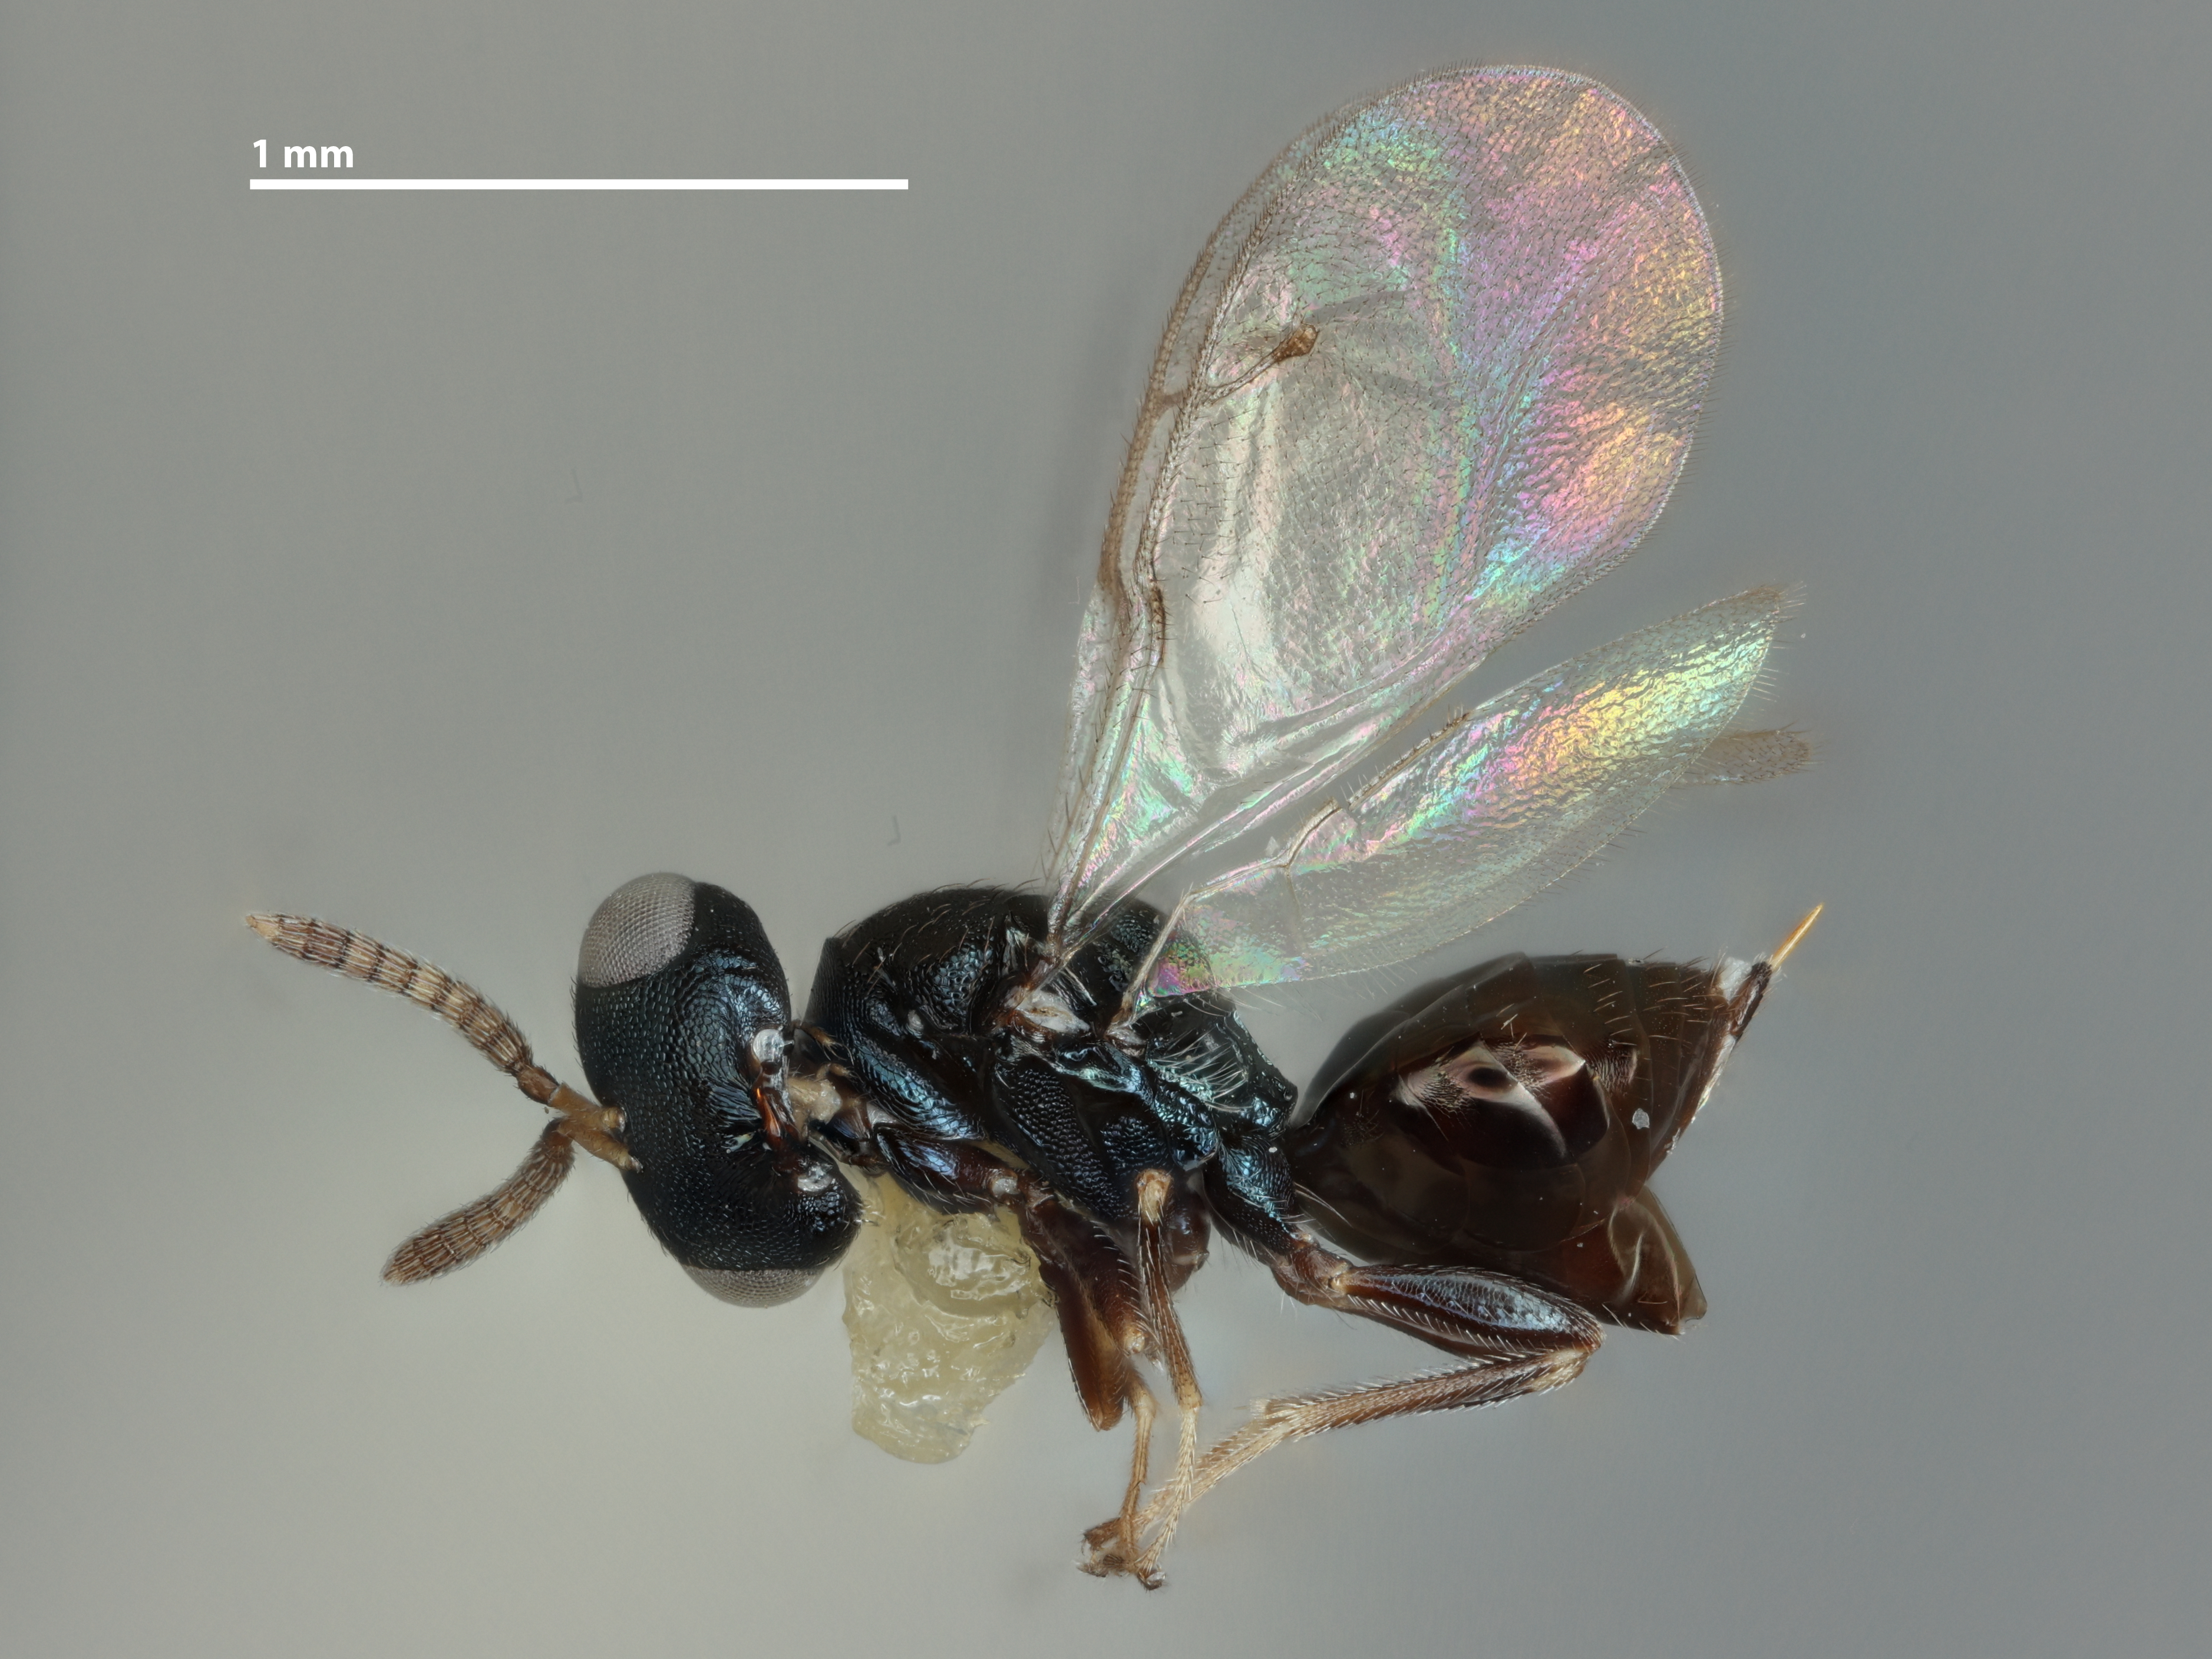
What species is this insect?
Kukua clypeata
